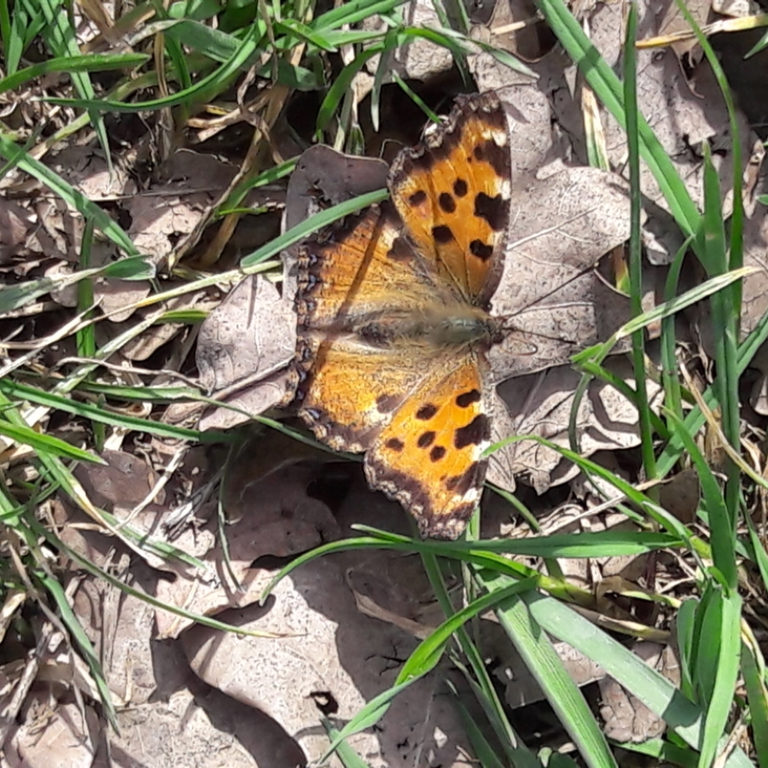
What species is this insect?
Nymphalis polychloros
